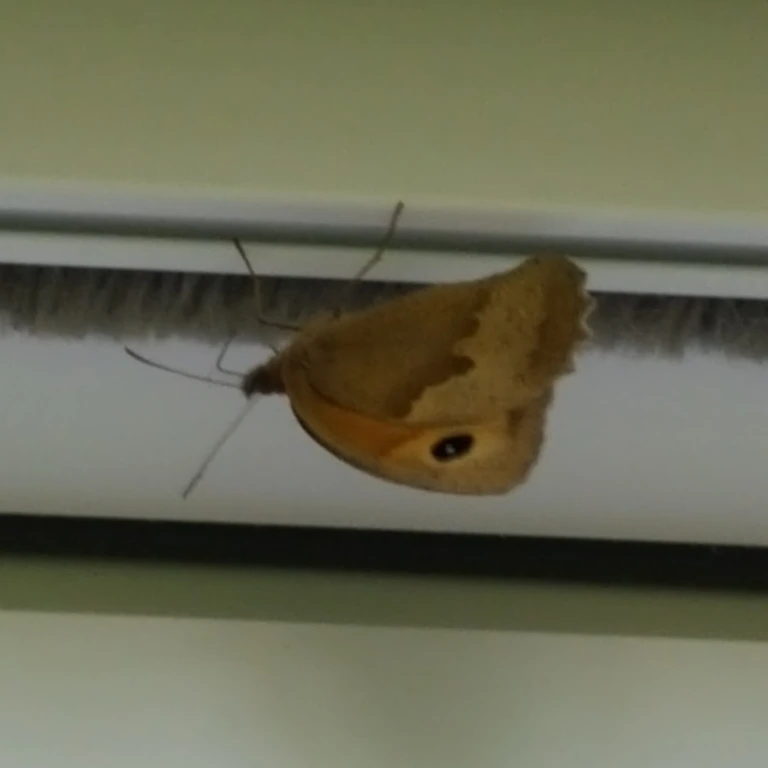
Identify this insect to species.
Maniola jurtina
